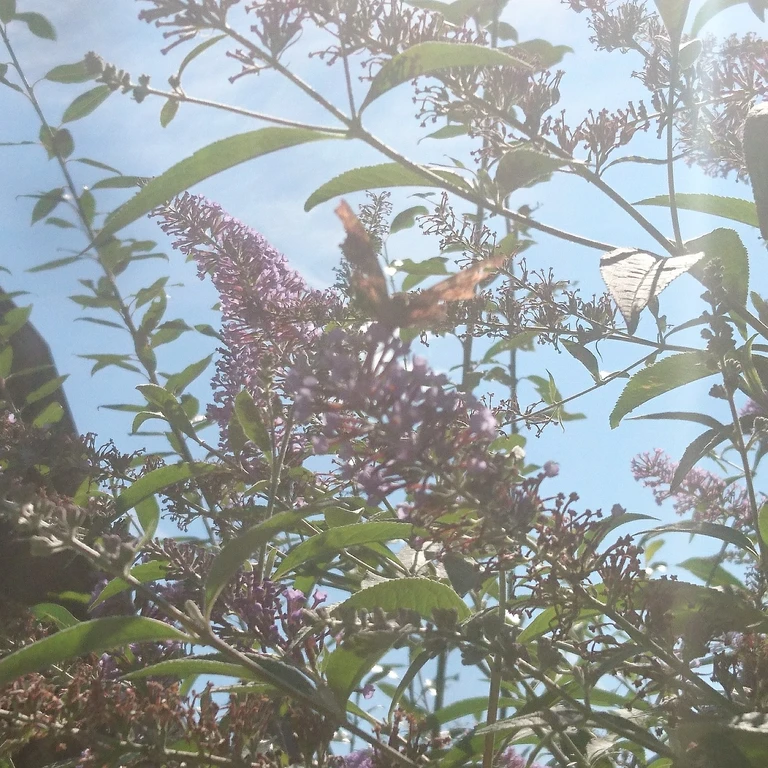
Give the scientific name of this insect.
Polygonia c-album
